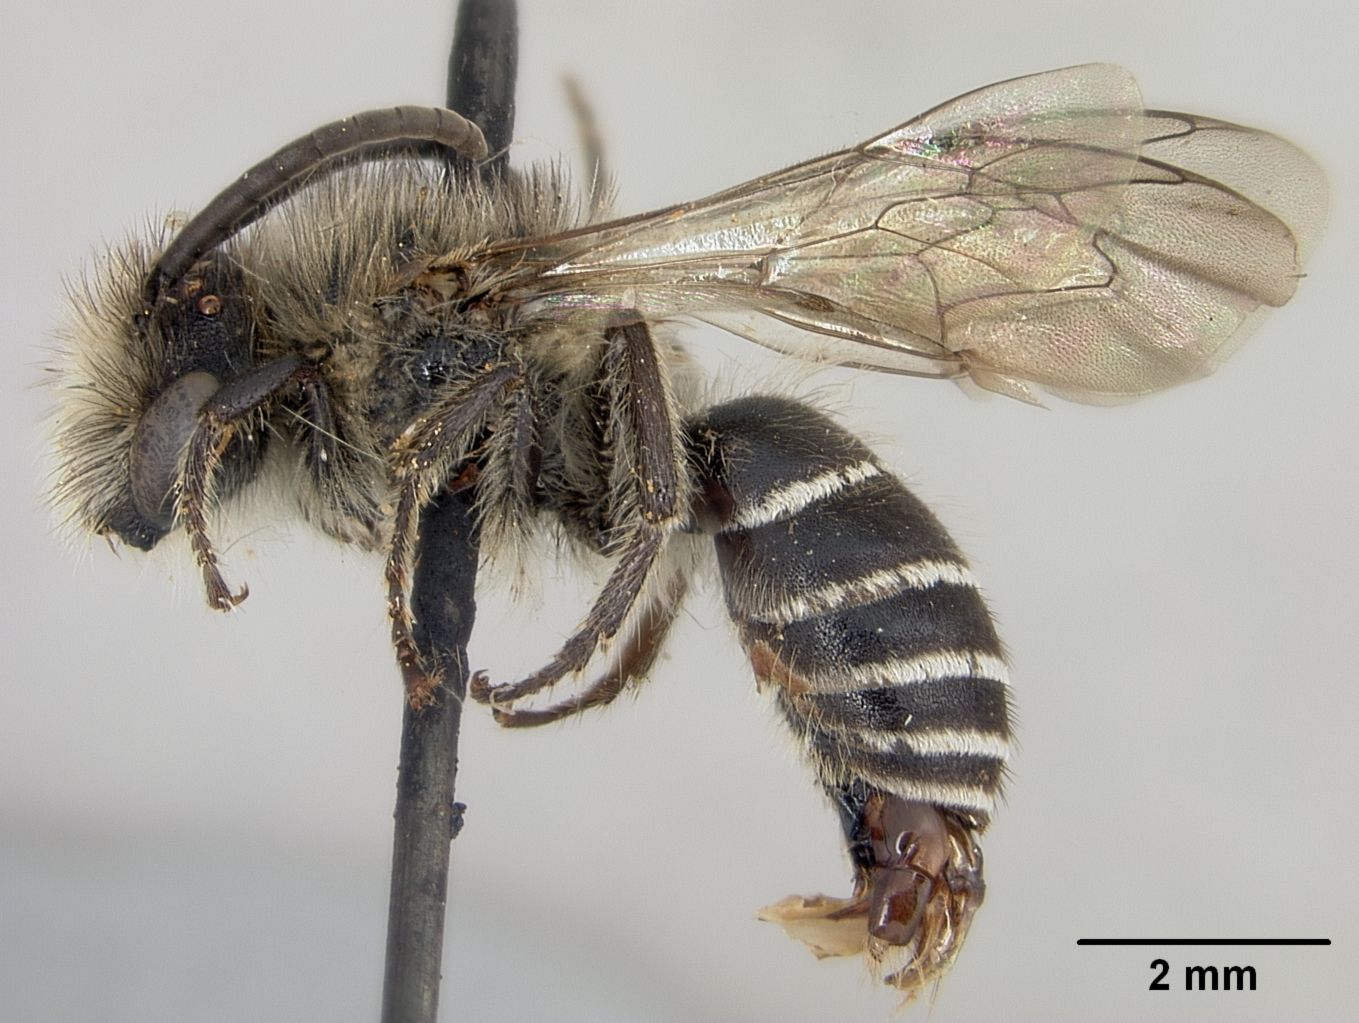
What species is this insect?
Colletes luzhouensis
